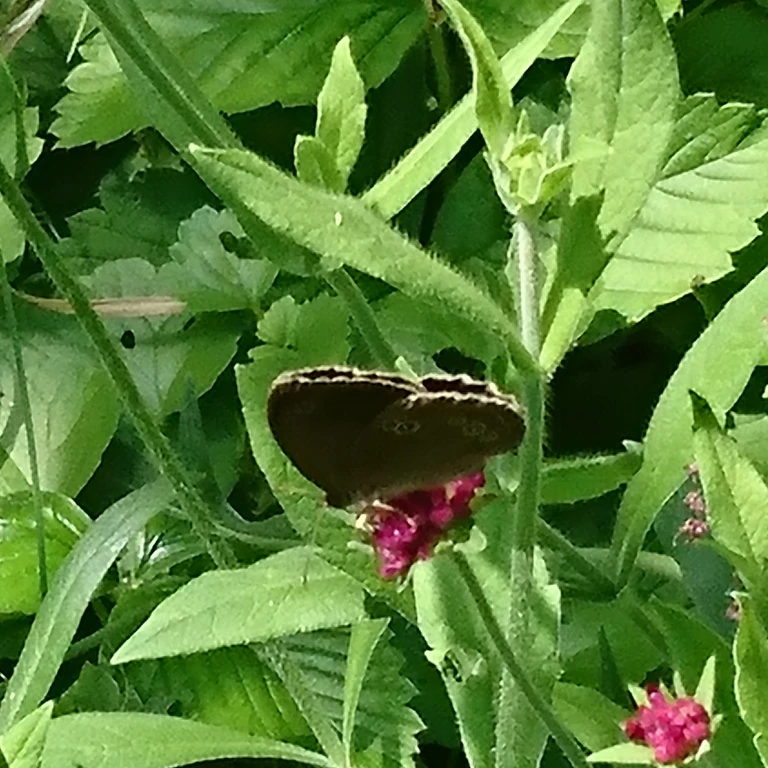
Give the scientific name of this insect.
Aphantopus hyperantus
